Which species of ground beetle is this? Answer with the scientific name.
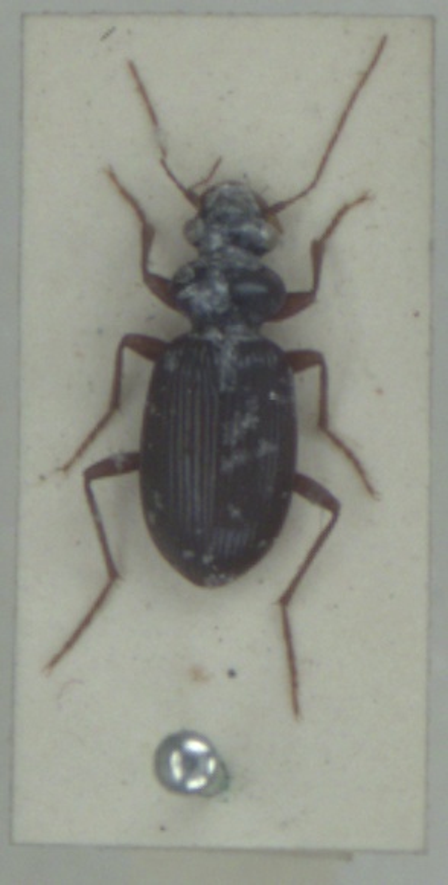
Leistus fulvibarbis
